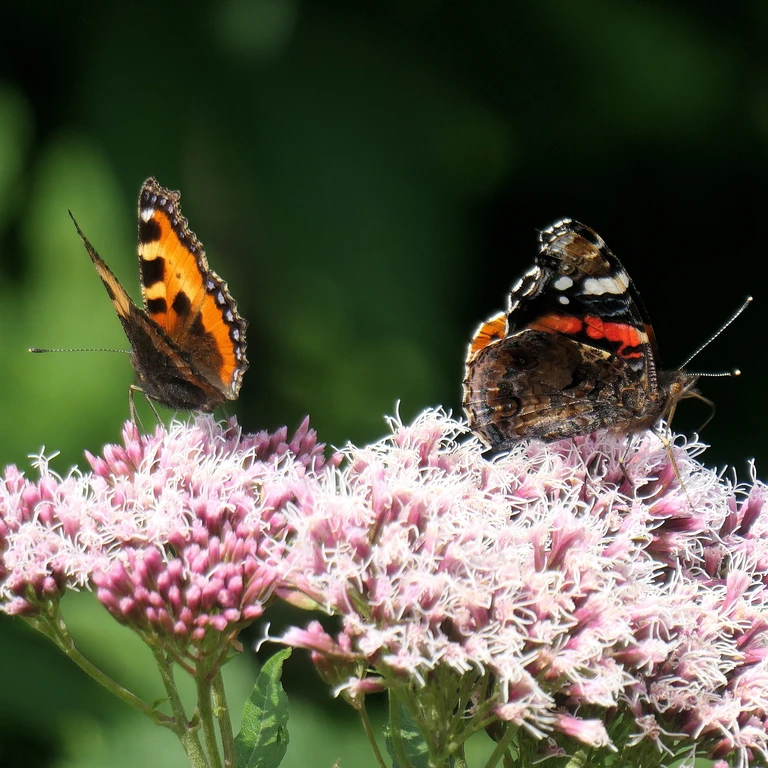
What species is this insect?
Vanessa atalanta
